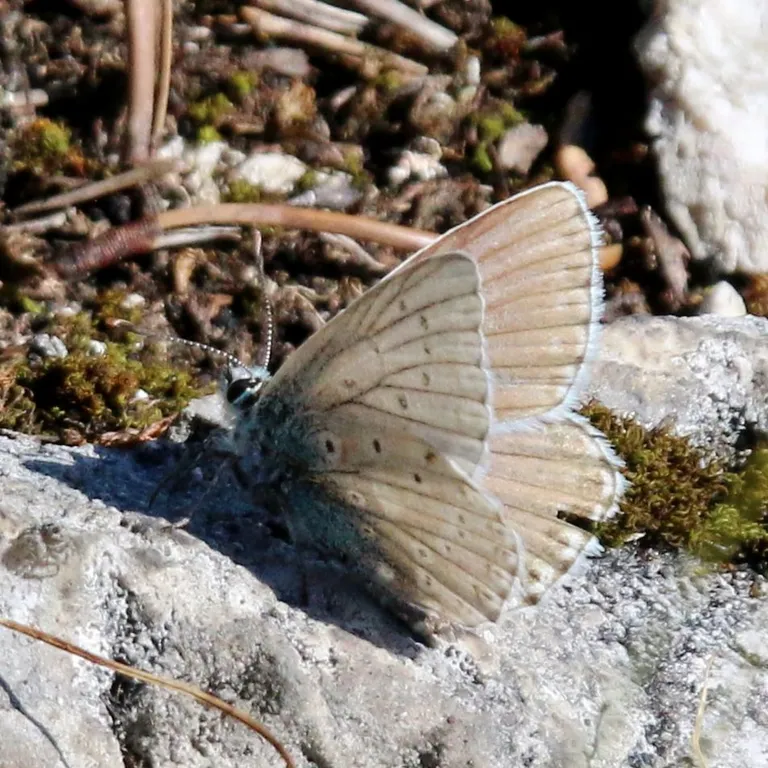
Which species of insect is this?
Lysandra coridon
